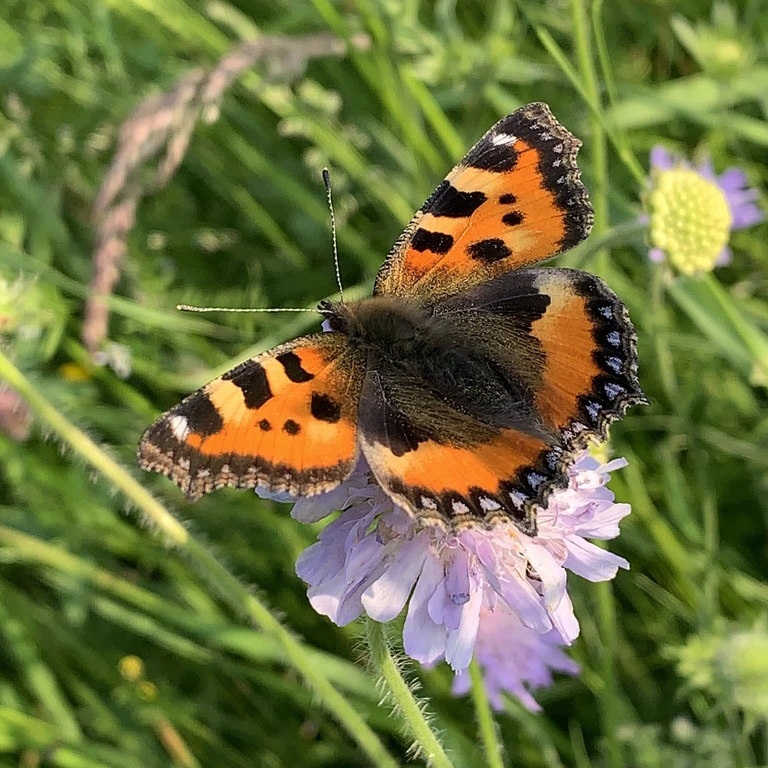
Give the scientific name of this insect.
Aglais urticae
